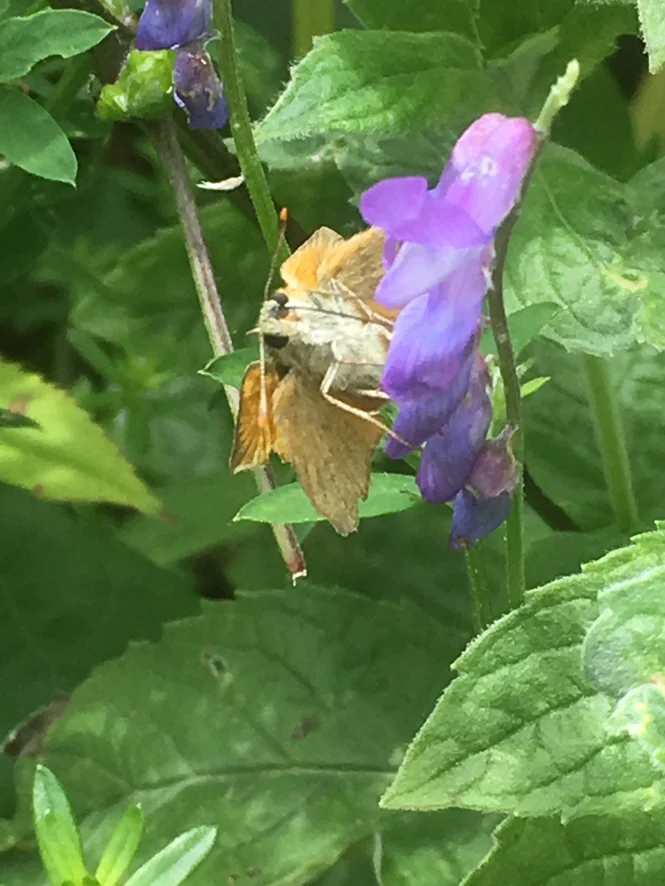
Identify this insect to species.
Thymelicus sylvestris
